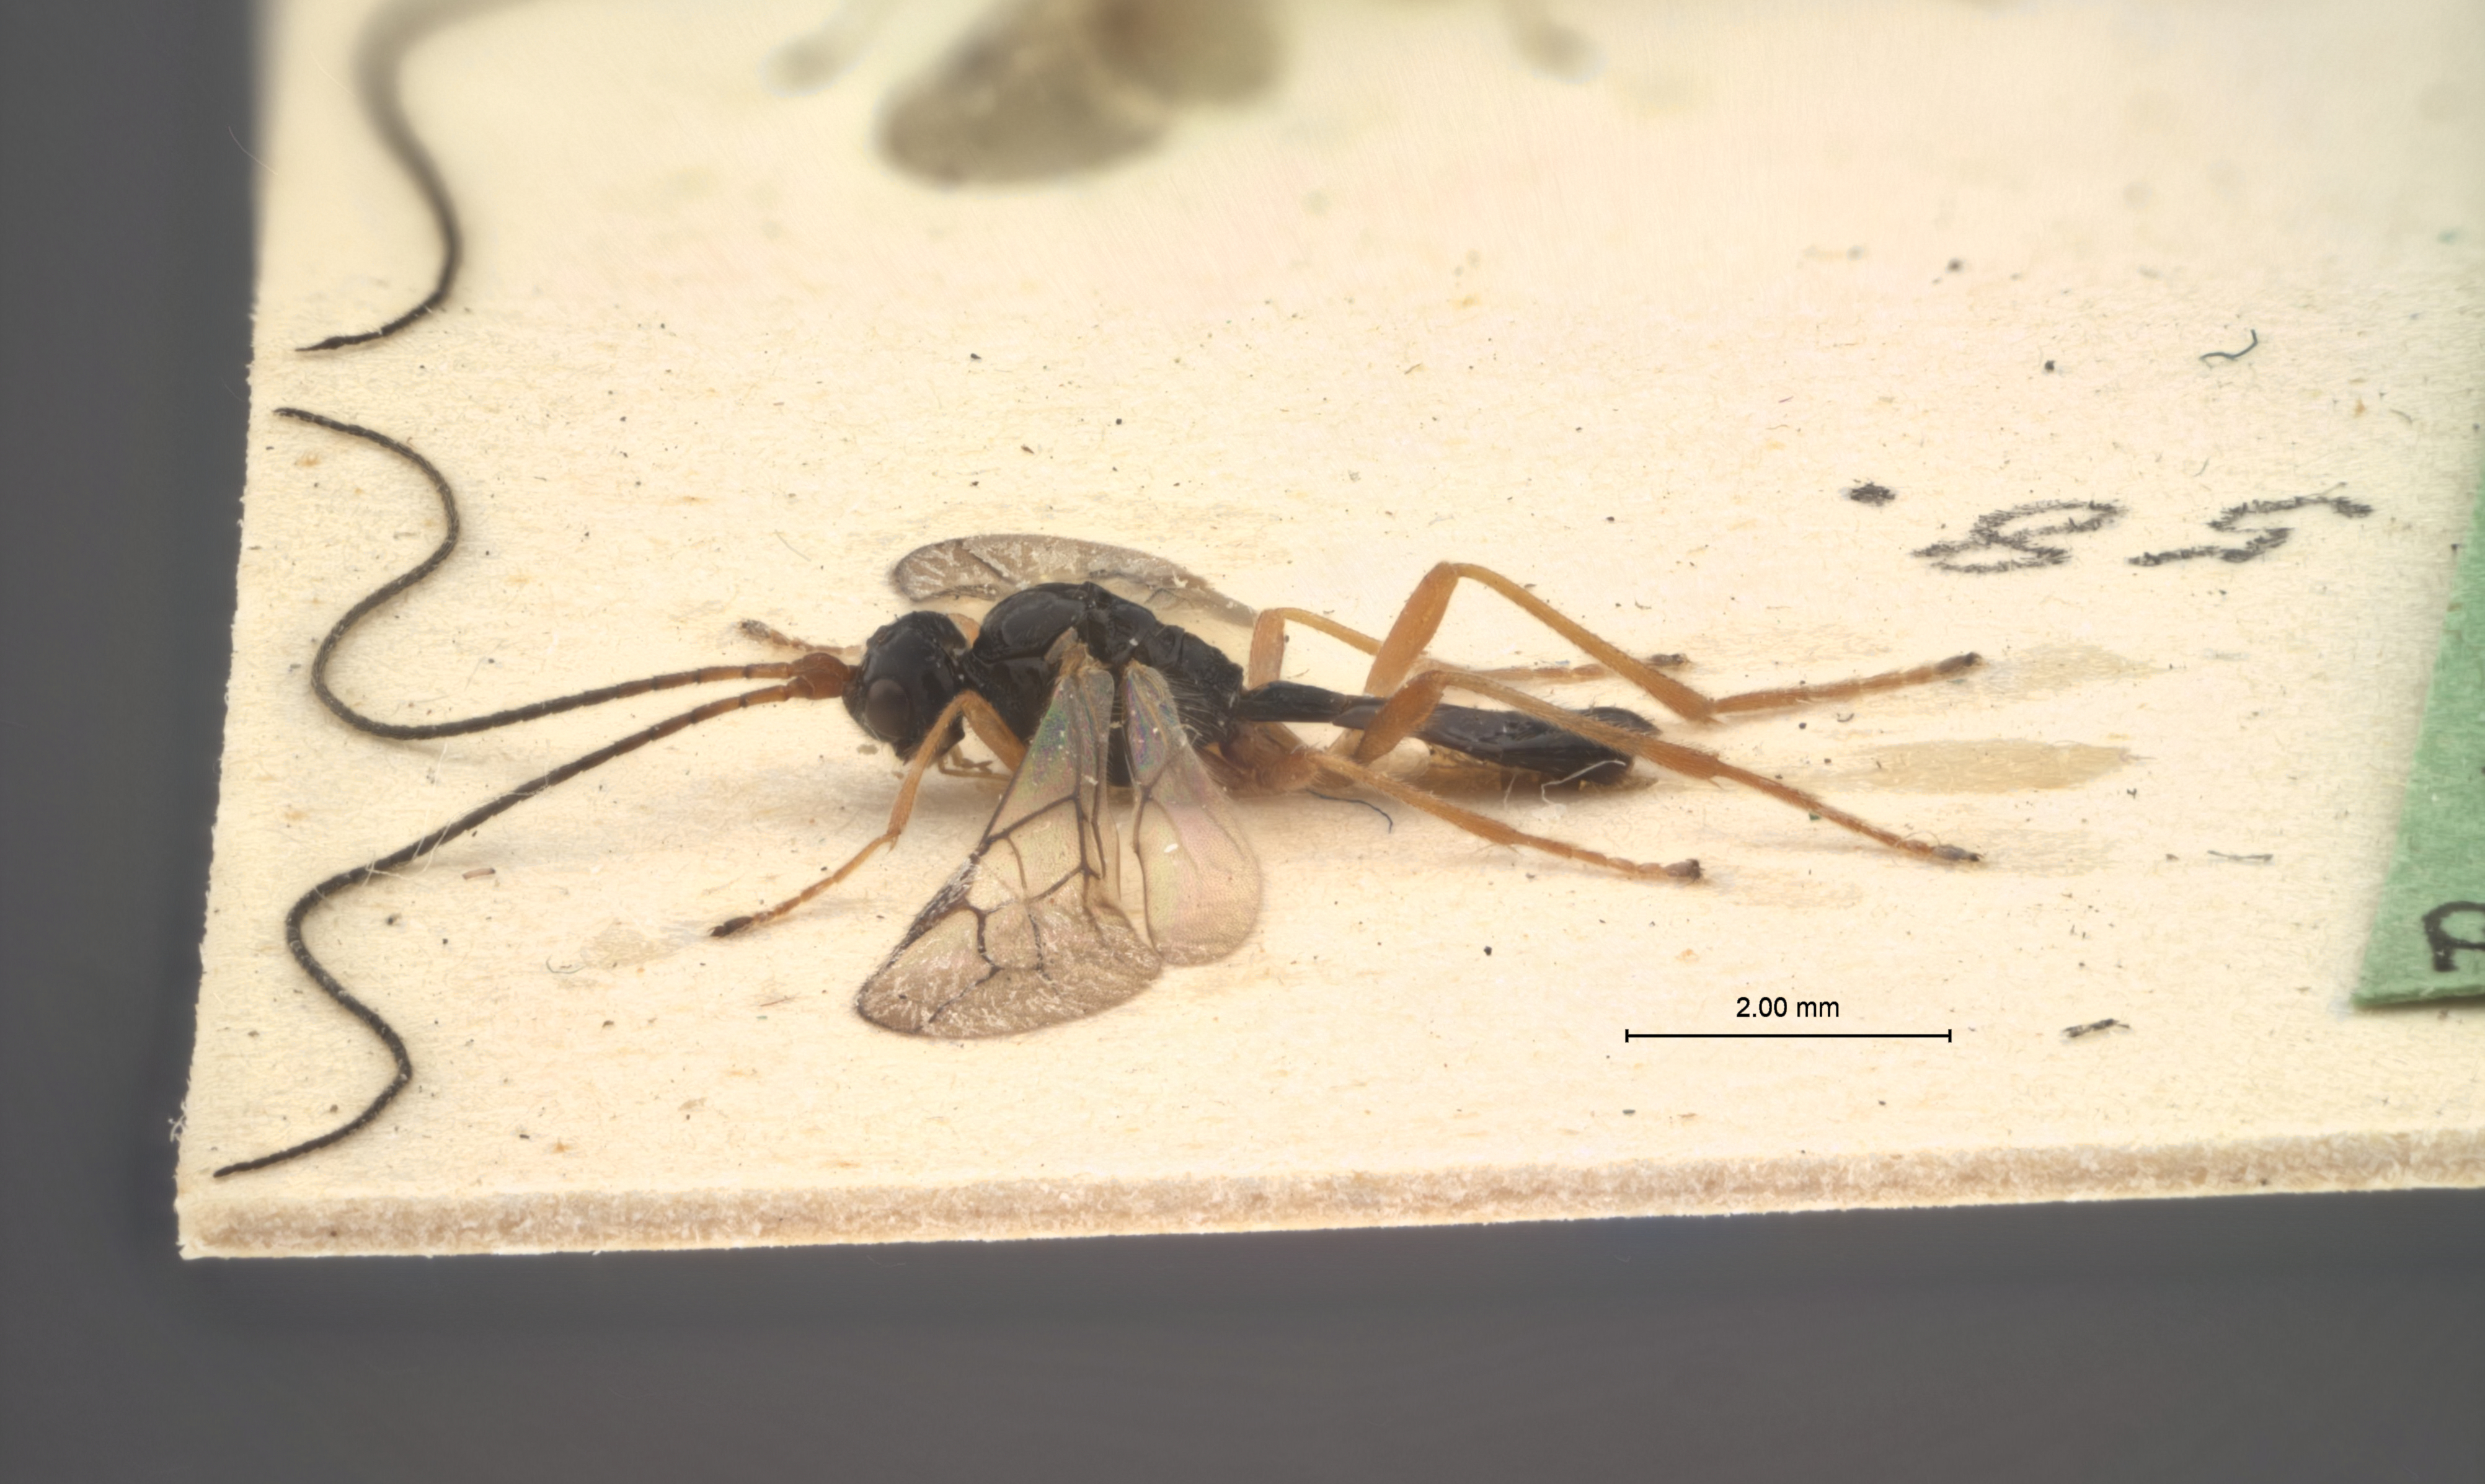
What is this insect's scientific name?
Phaenocarpa notabilis
